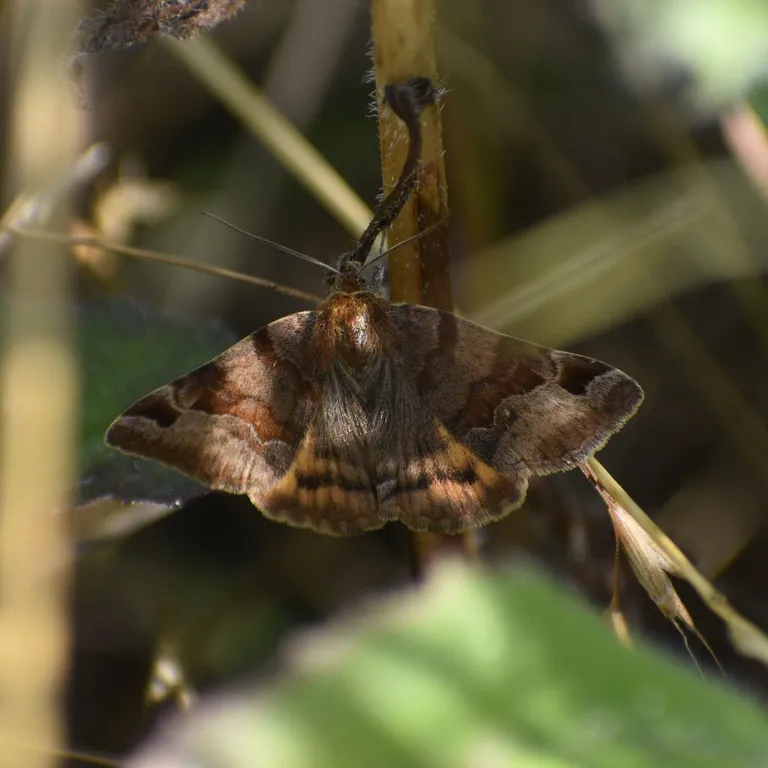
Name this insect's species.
Euclidia glyphica
